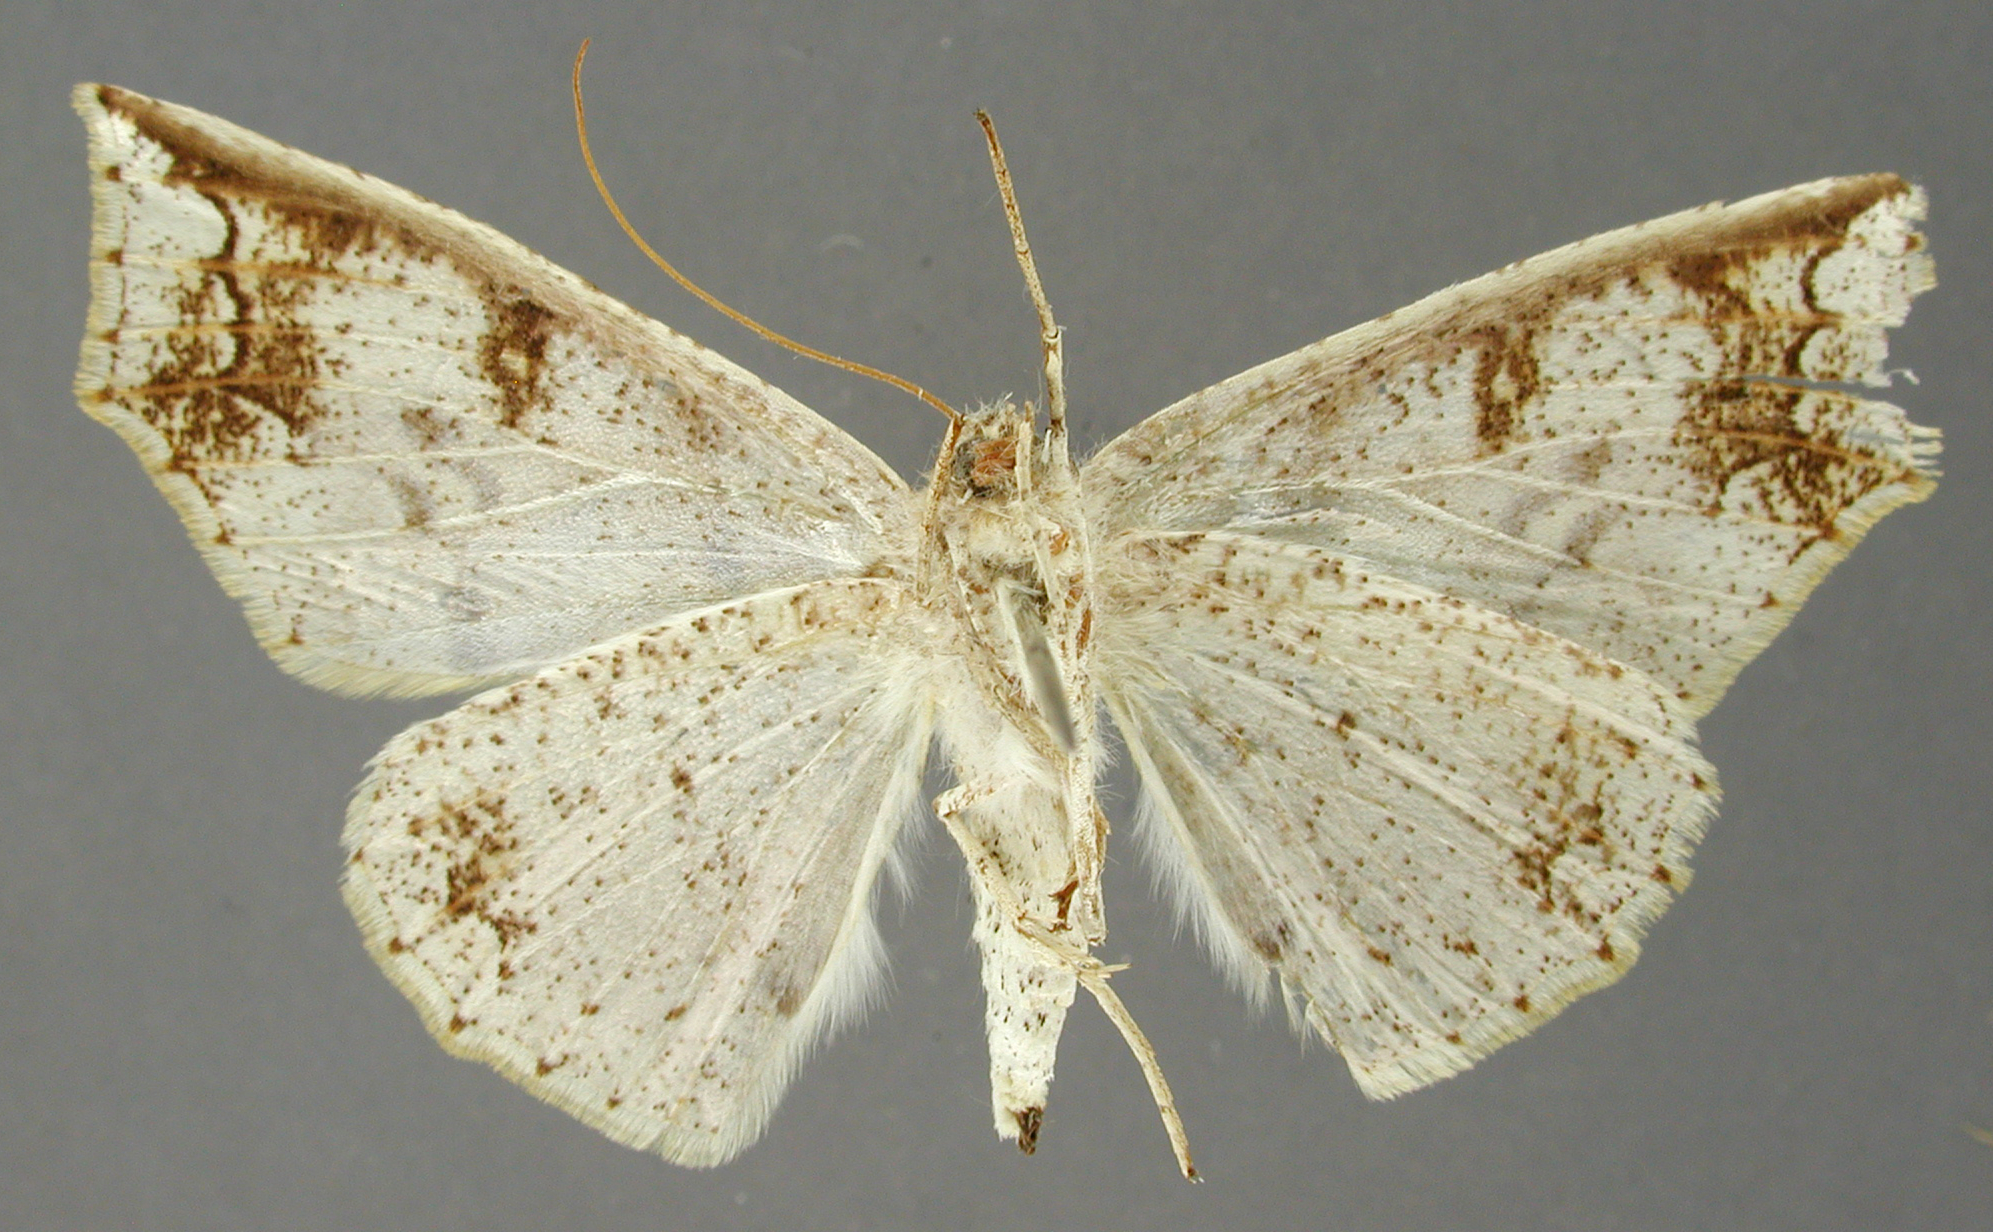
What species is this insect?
Cirsodes meridaria
